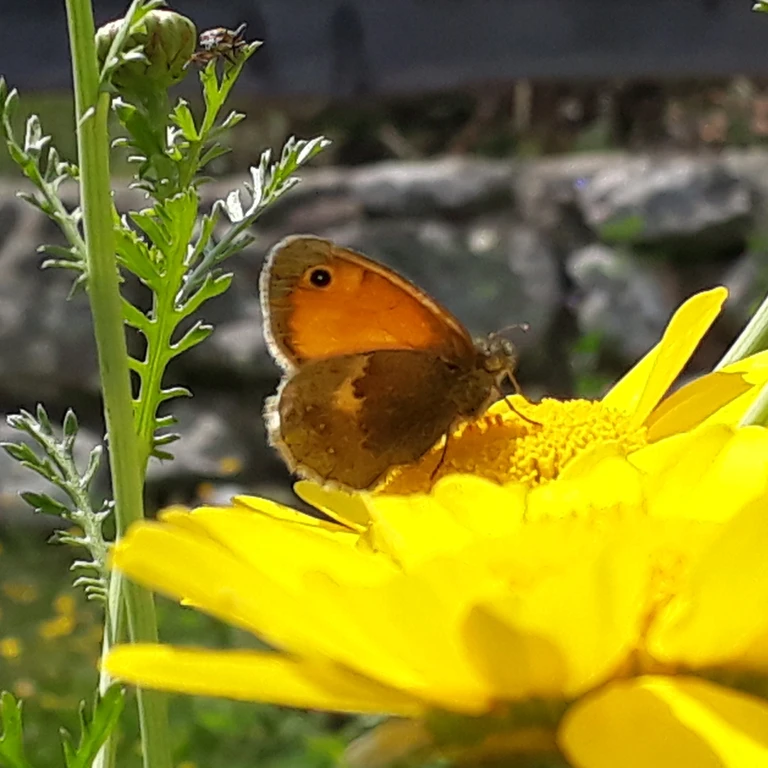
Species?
Coenonympha pamphilus
